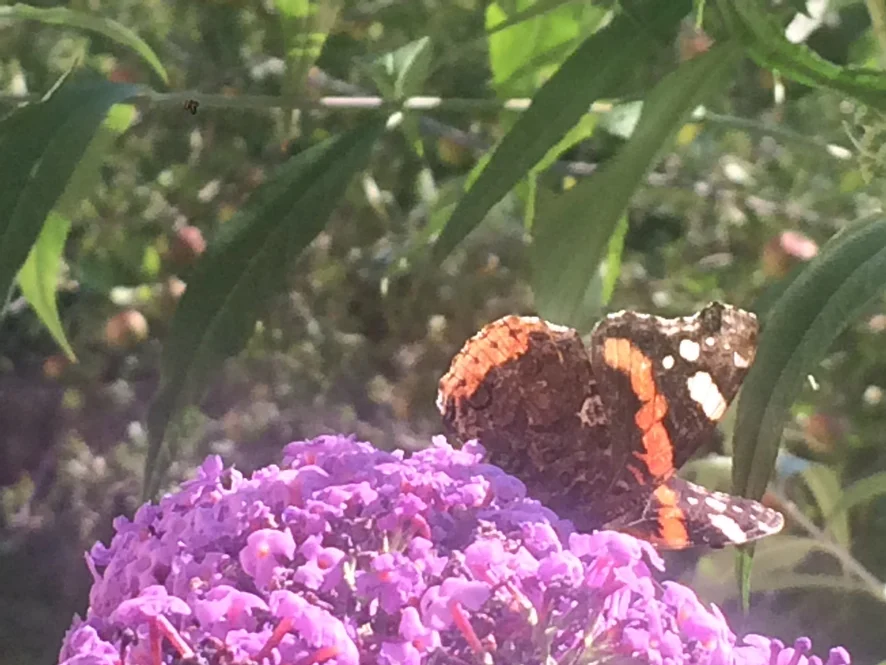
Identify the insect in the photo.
Vanessa atalanta
